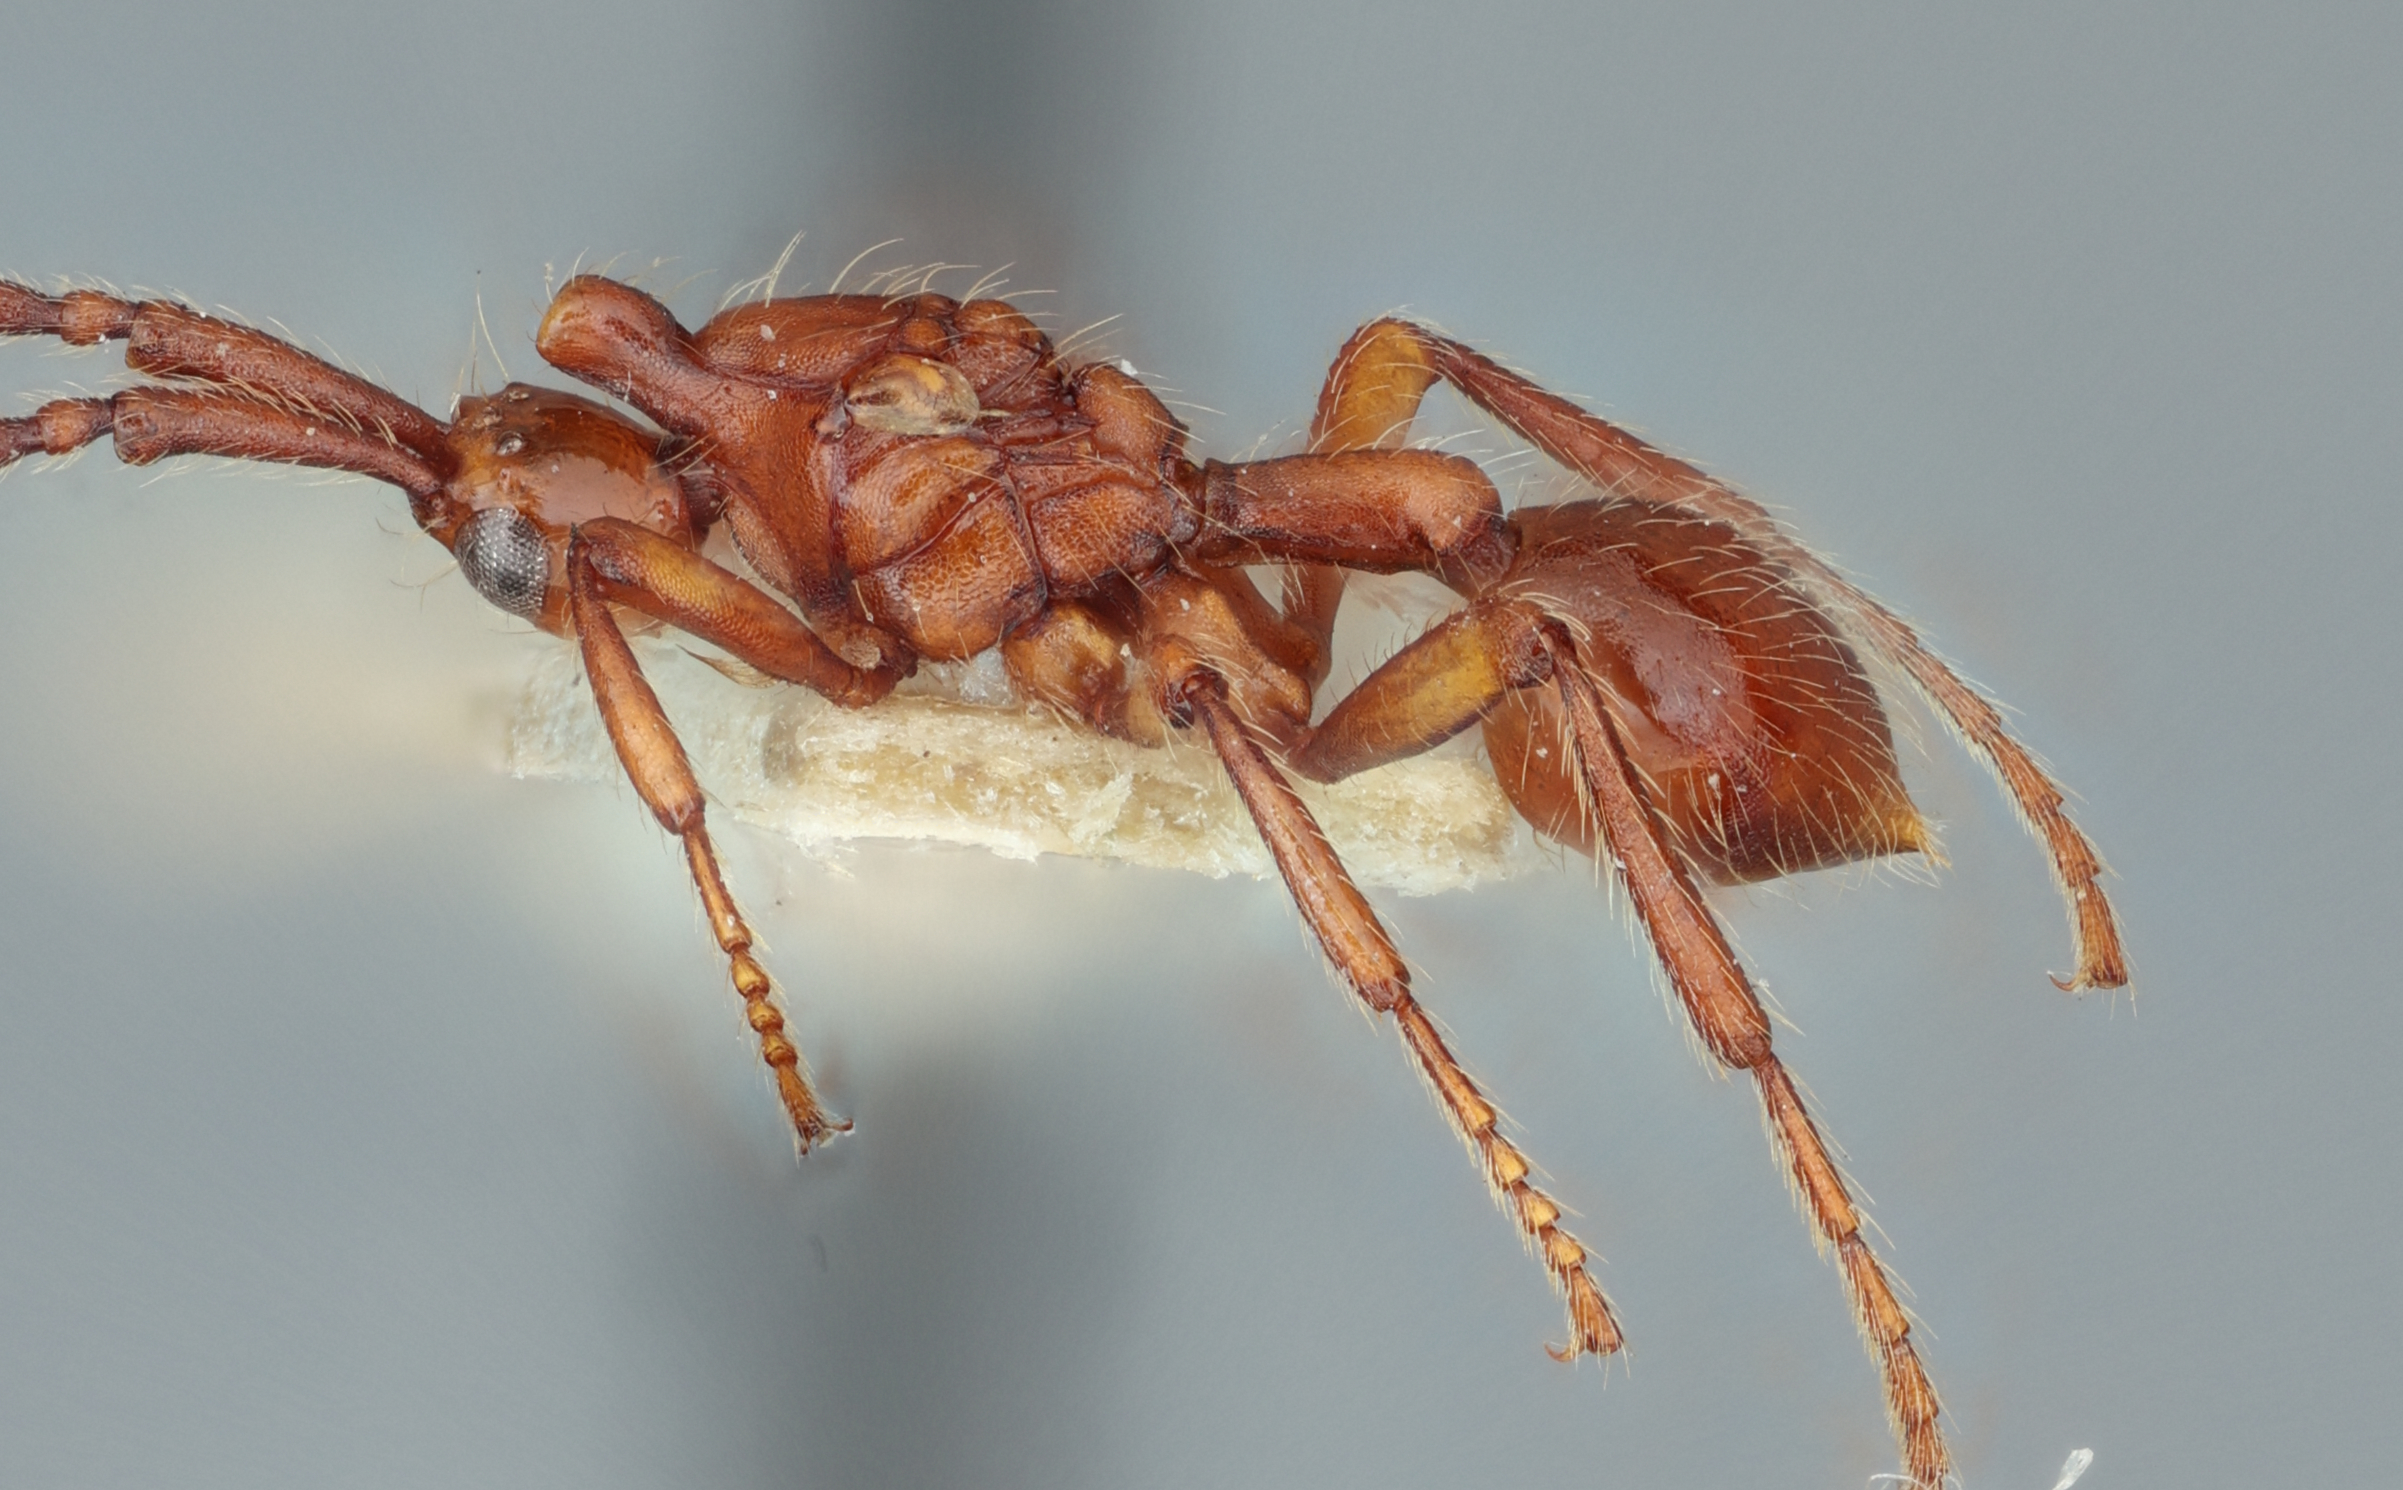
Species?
Notoxopria cornuta
